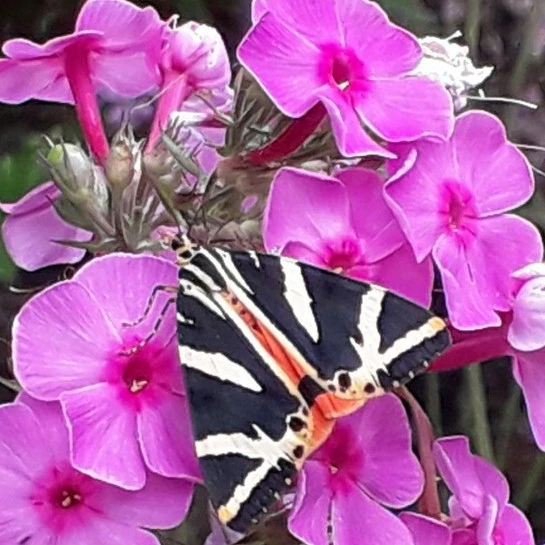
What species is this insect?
Euplagia quadripunctaria
